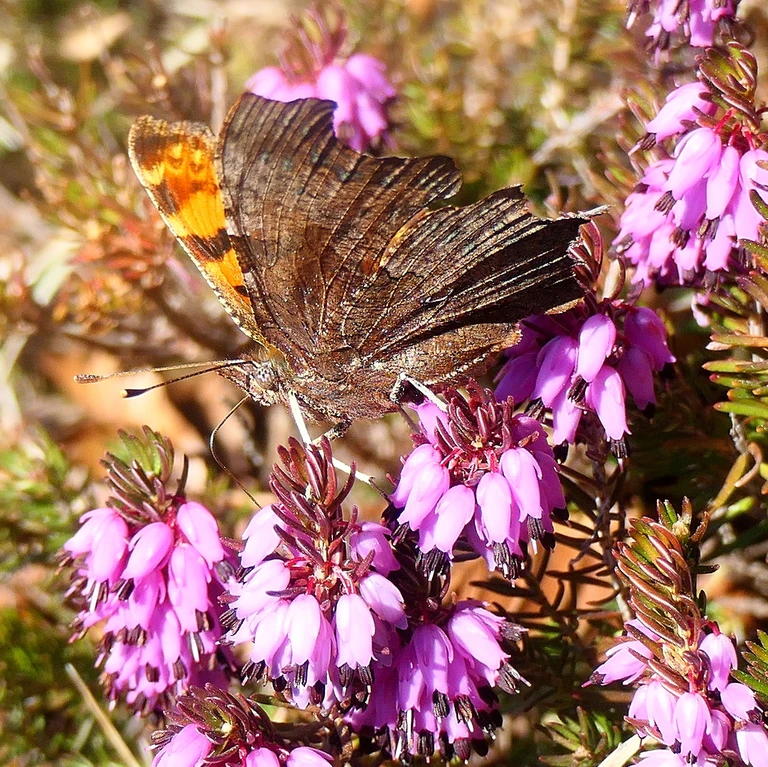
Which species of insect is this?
Polygonia c-album
